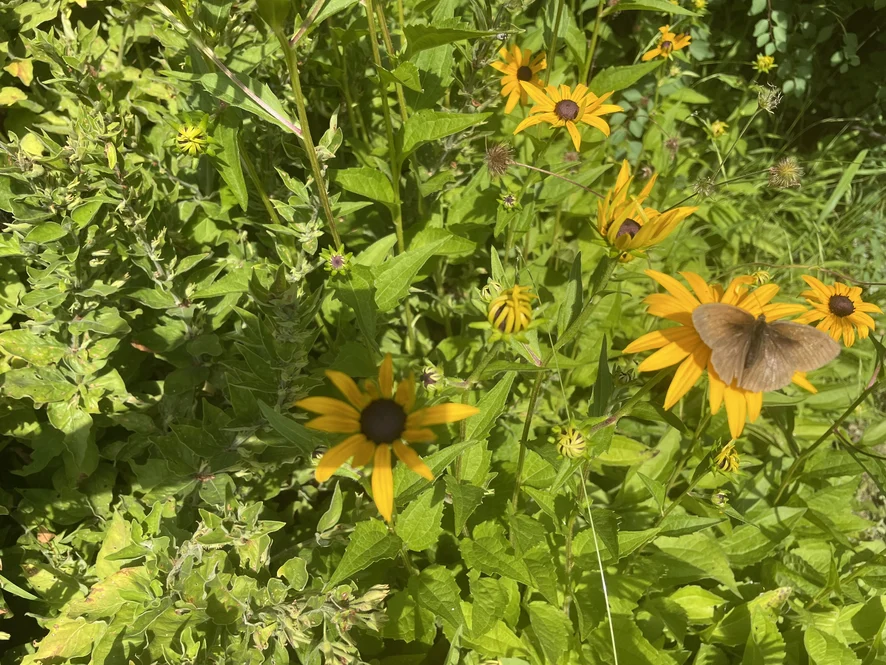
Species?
Maniola jurtina
